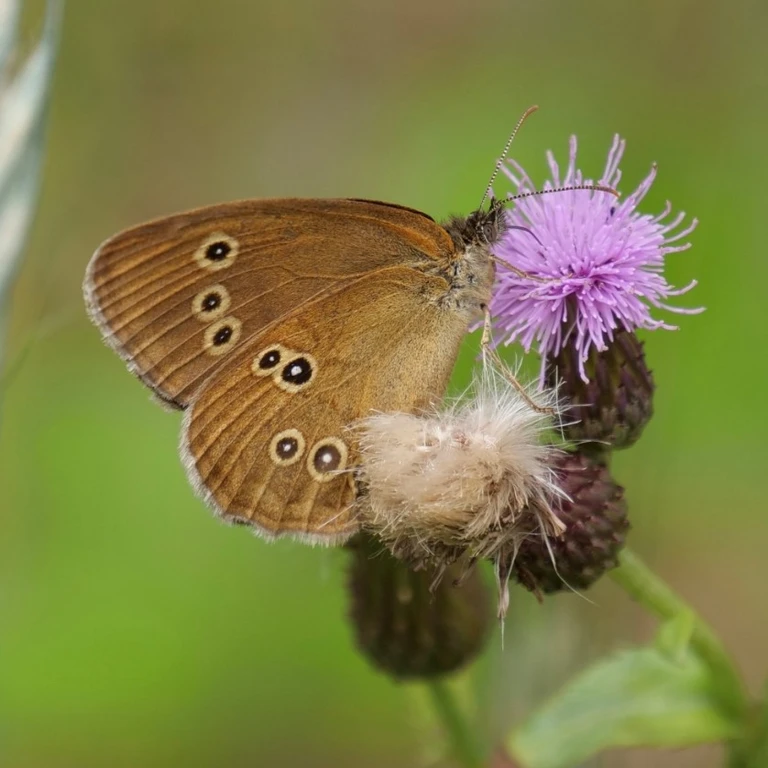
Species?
Aphantopus hyperantus
